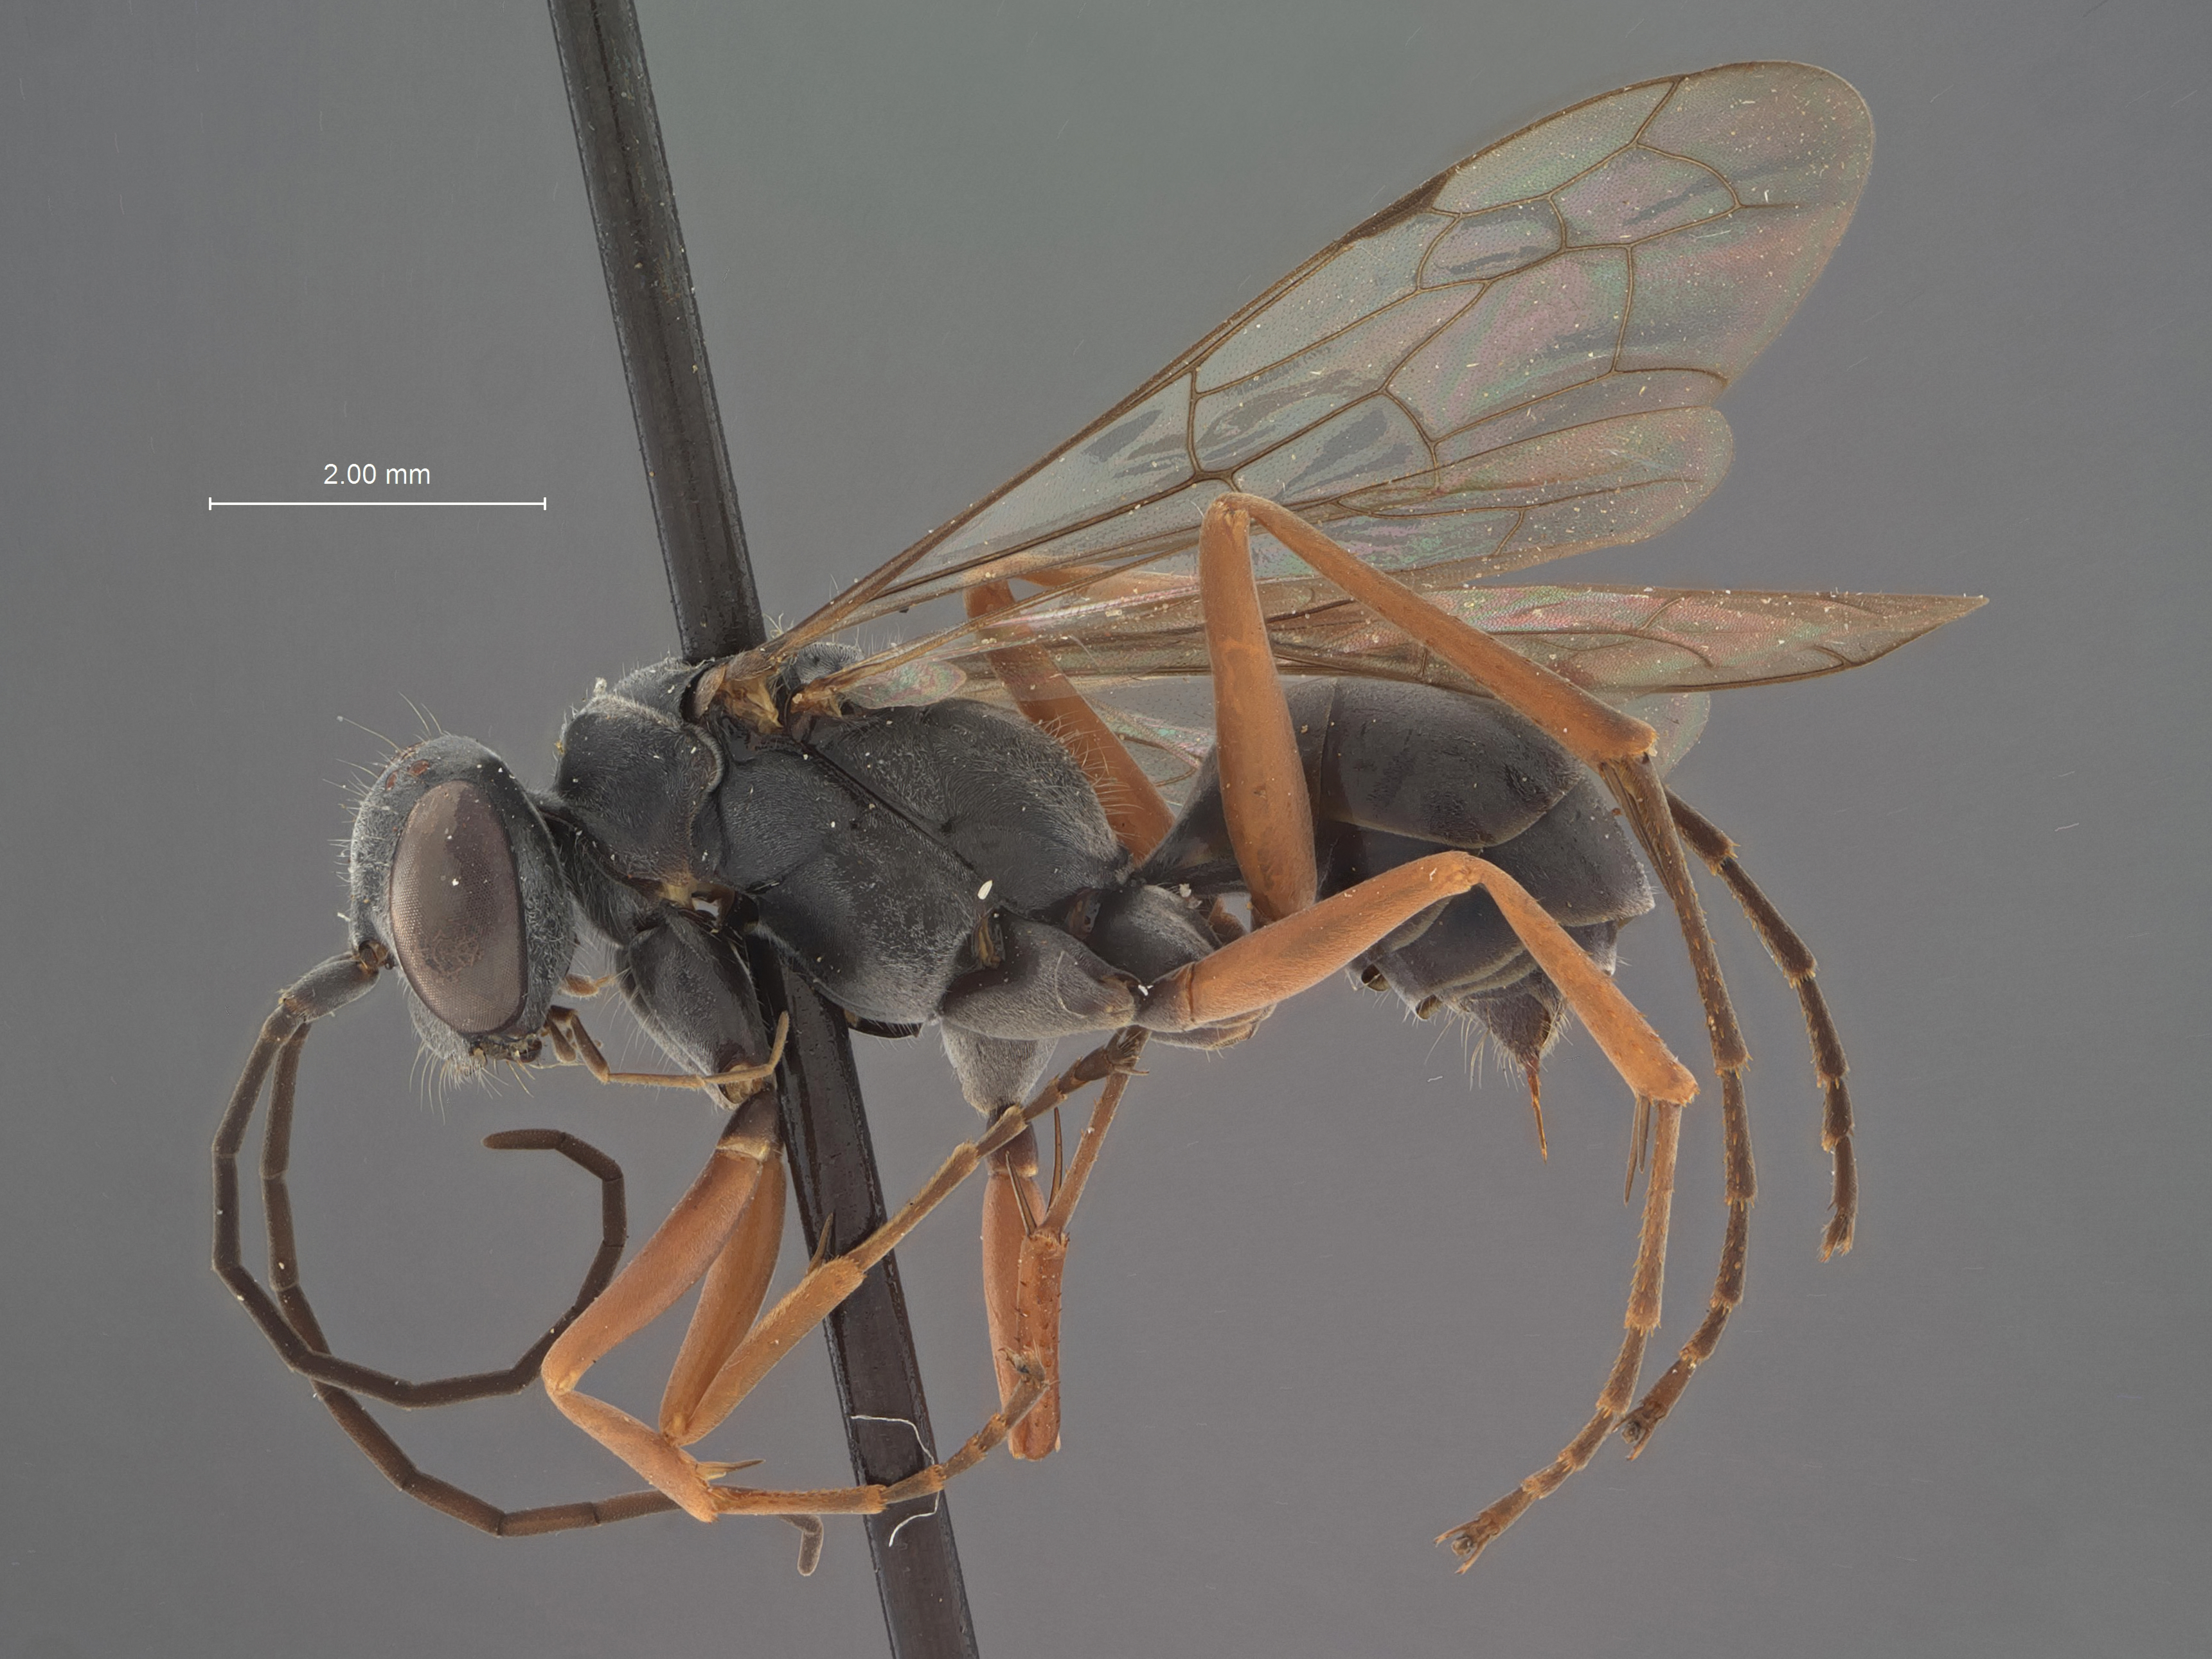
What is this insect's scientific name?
Auplopus variolarum
